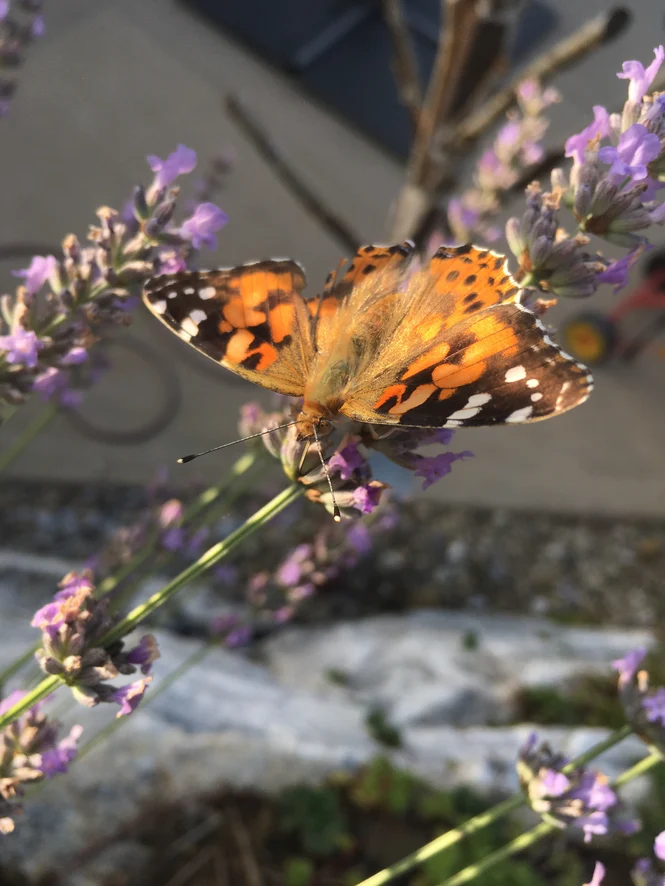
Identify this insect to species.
Vanessa cardui
